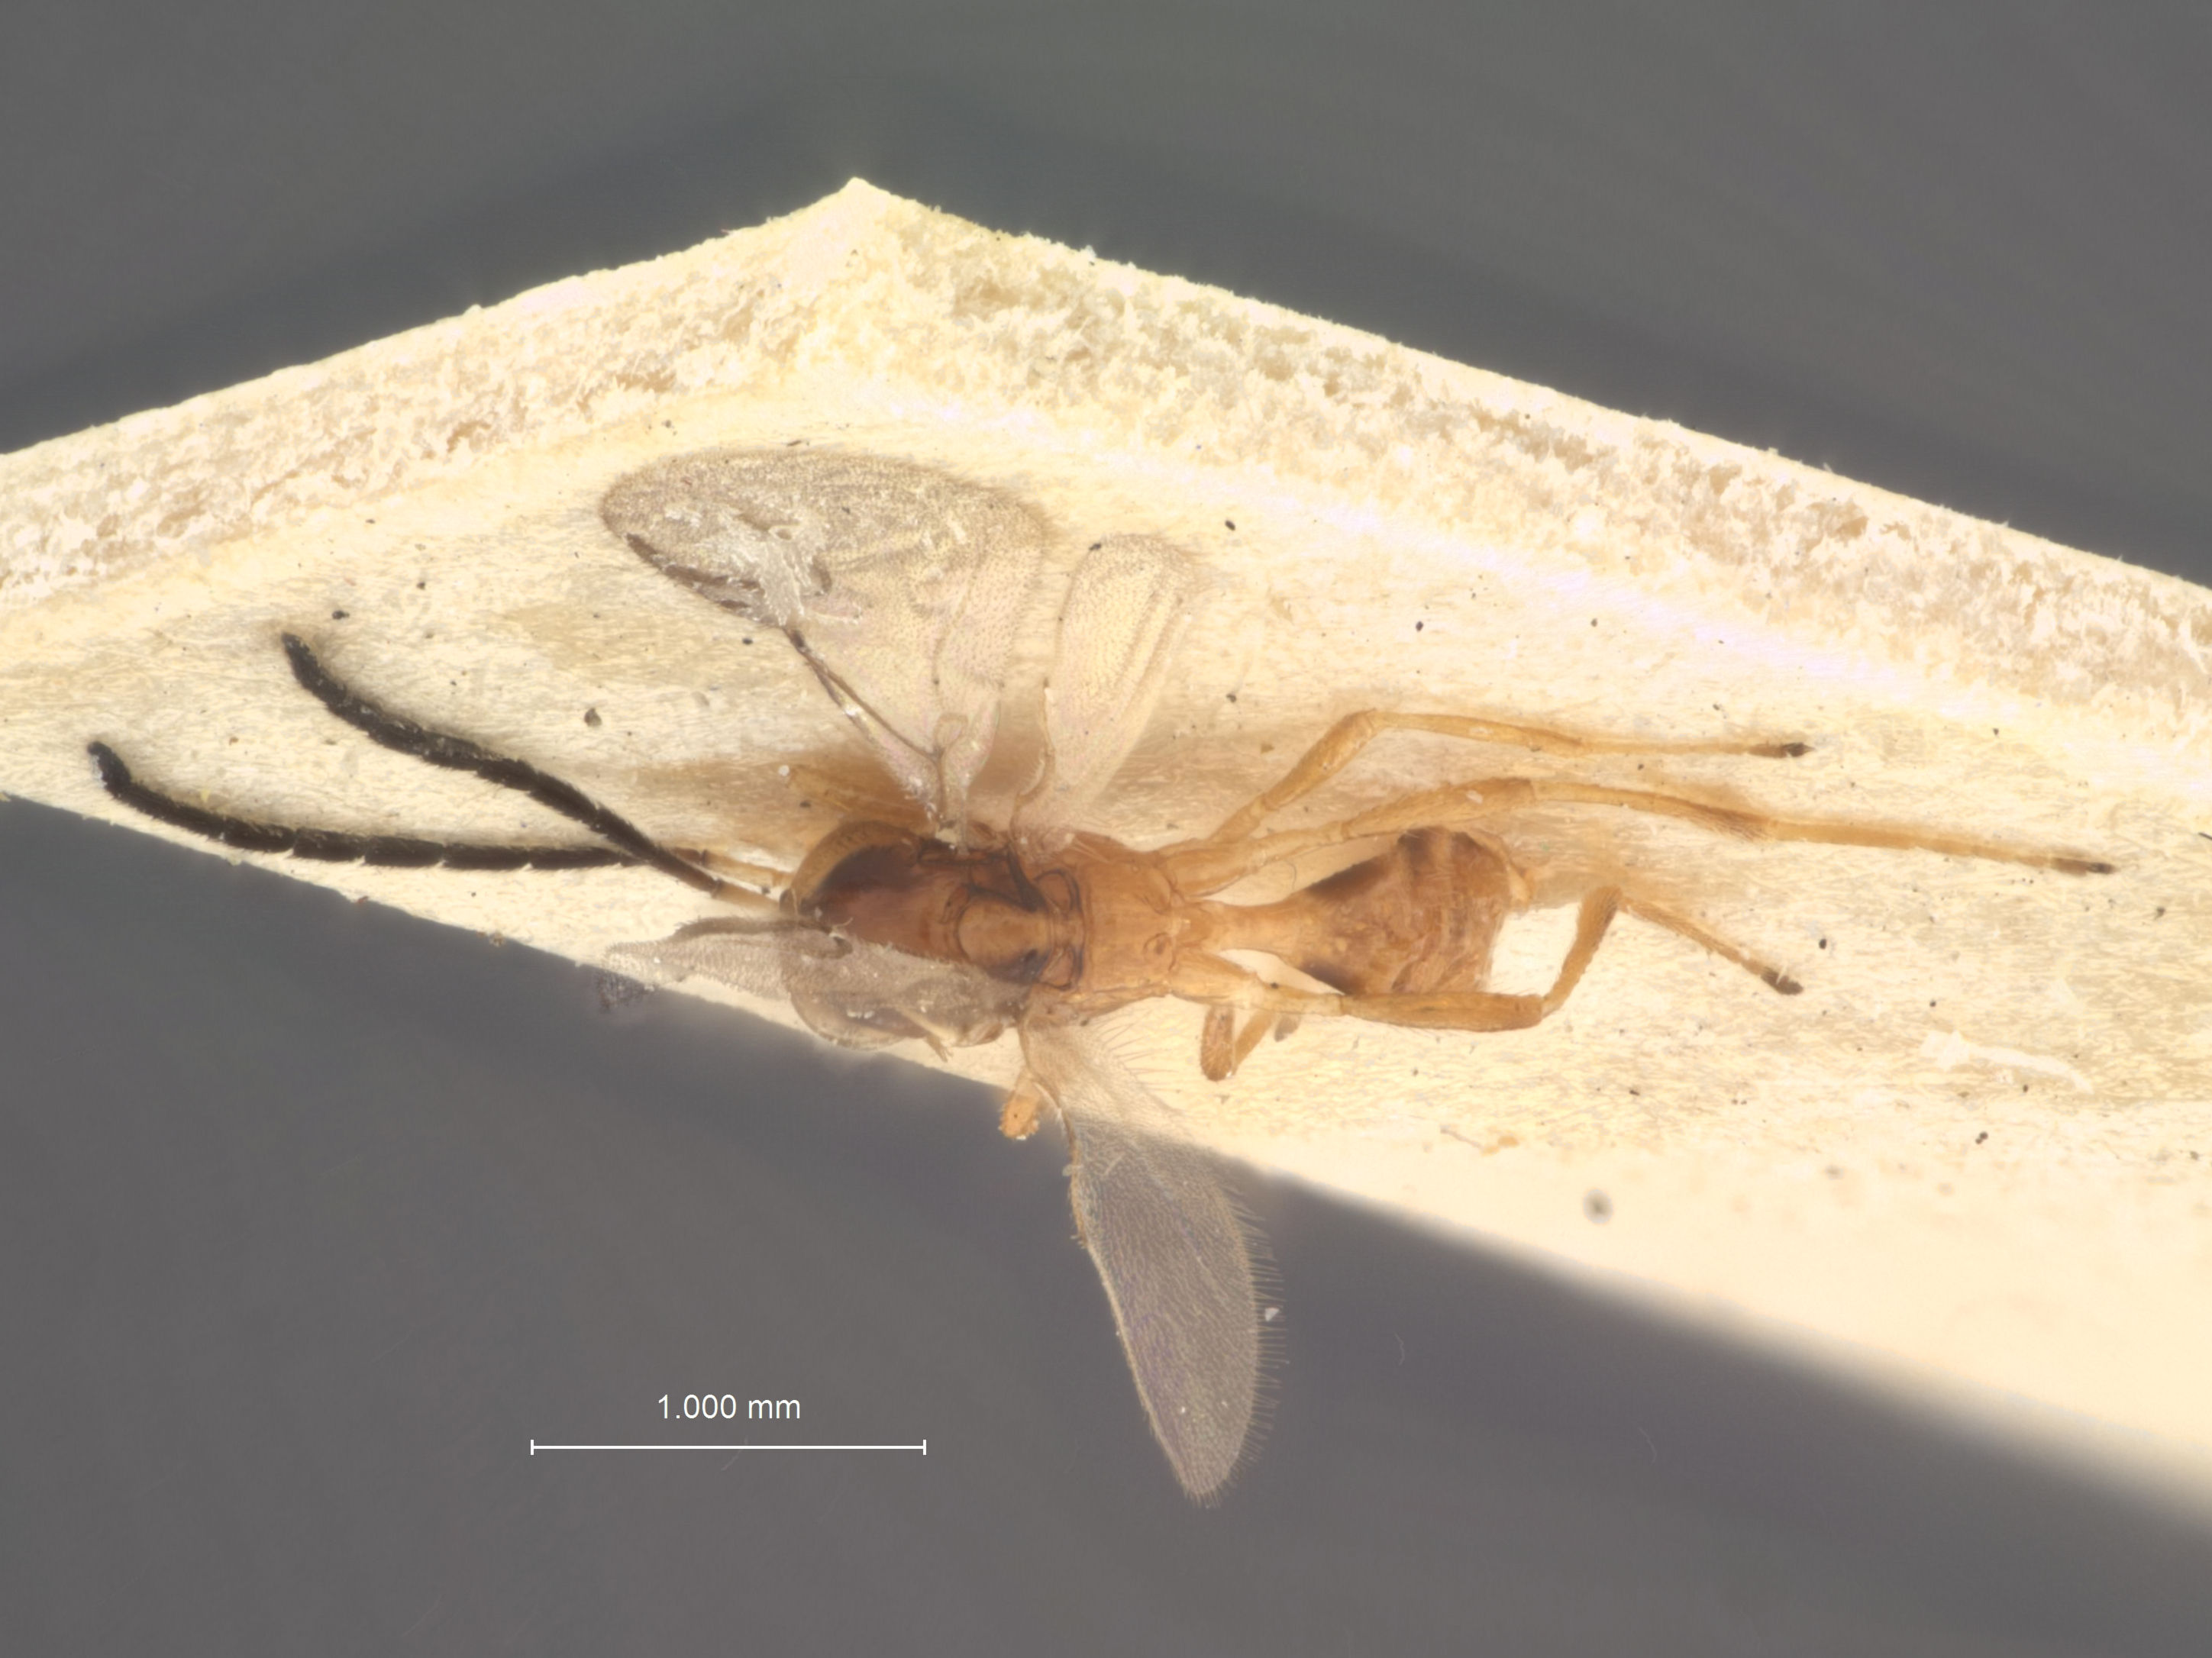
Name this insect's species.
Trioxys testaceus
